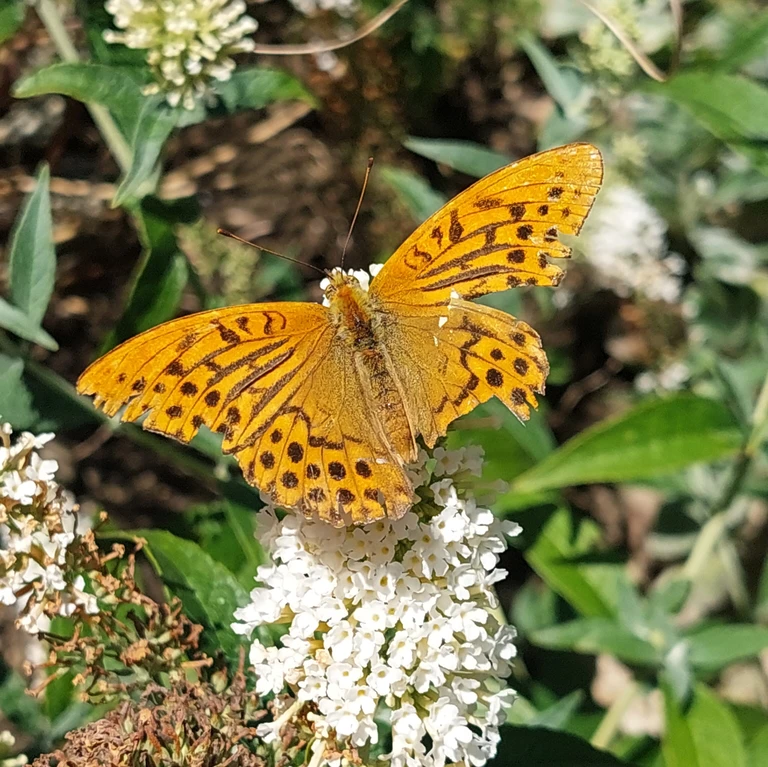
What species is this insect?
Argynnis paphia
